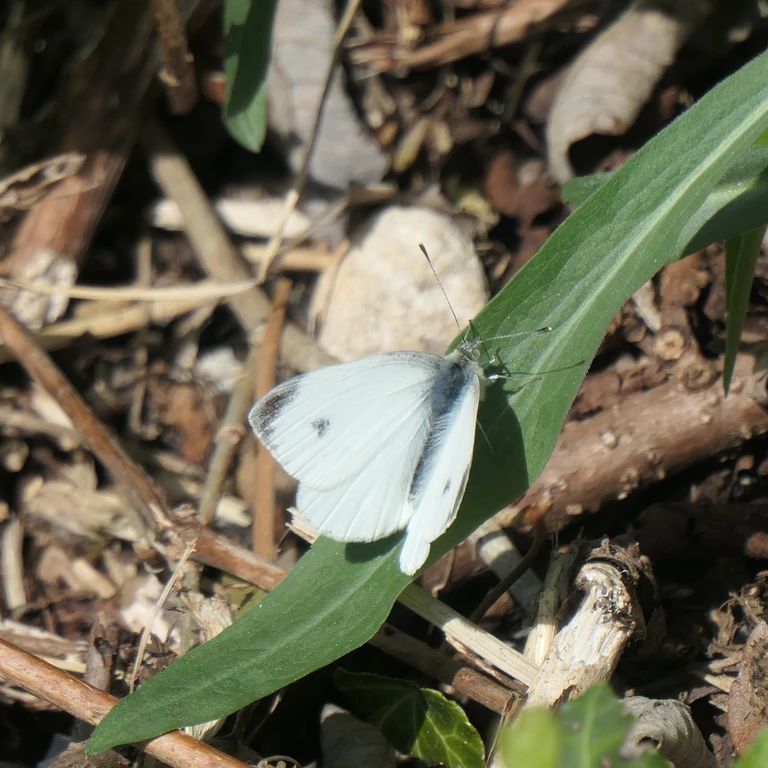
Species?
Pieris mannii
